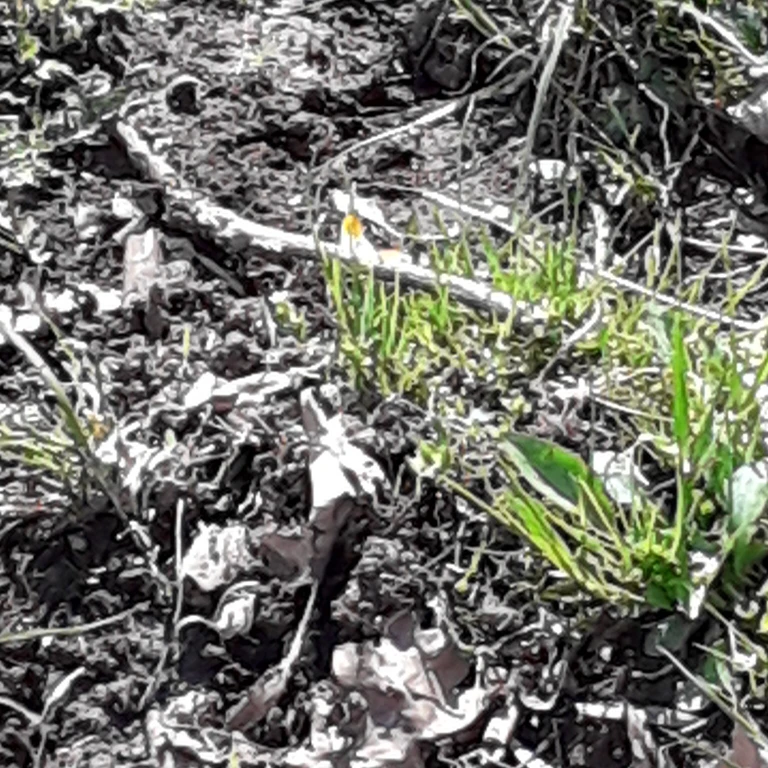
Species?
Anthocharis cardamines
